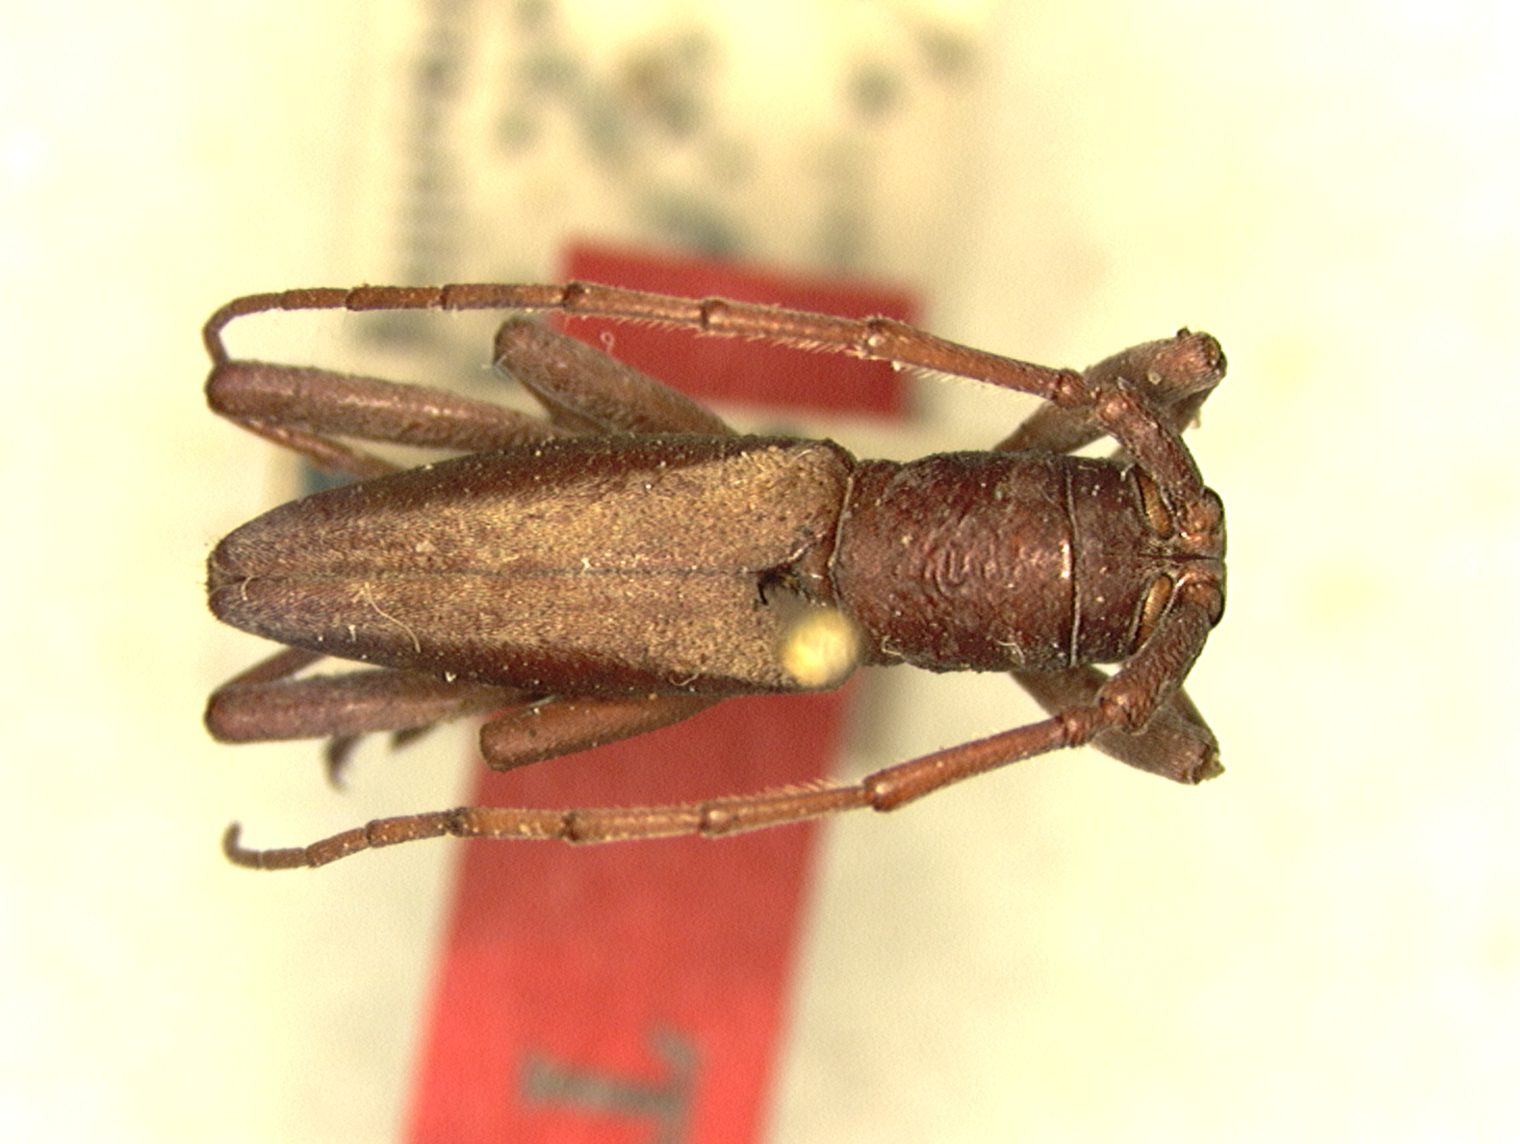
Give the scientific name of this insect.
Niphovelleda gracilis
